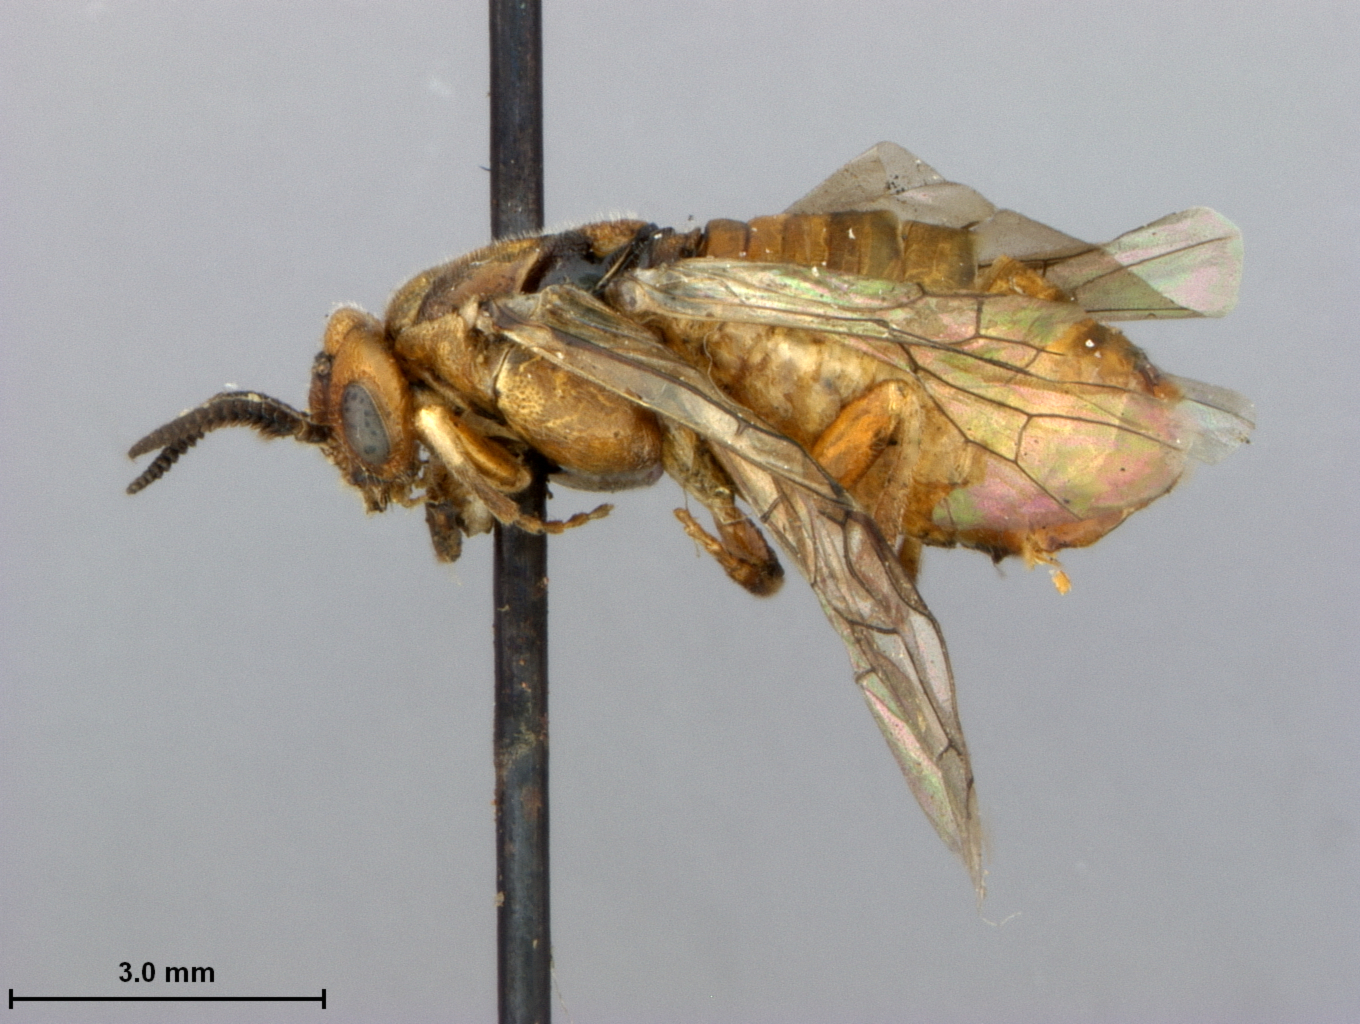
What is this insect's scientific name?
Neodiprion ferrugineum
